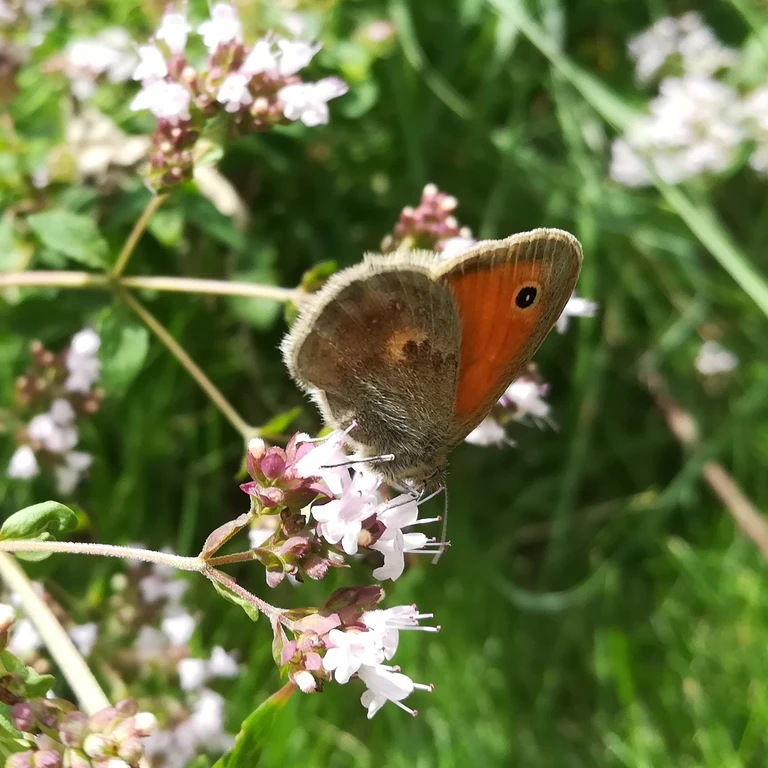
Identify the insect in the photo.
Coenonympha pamphilus
